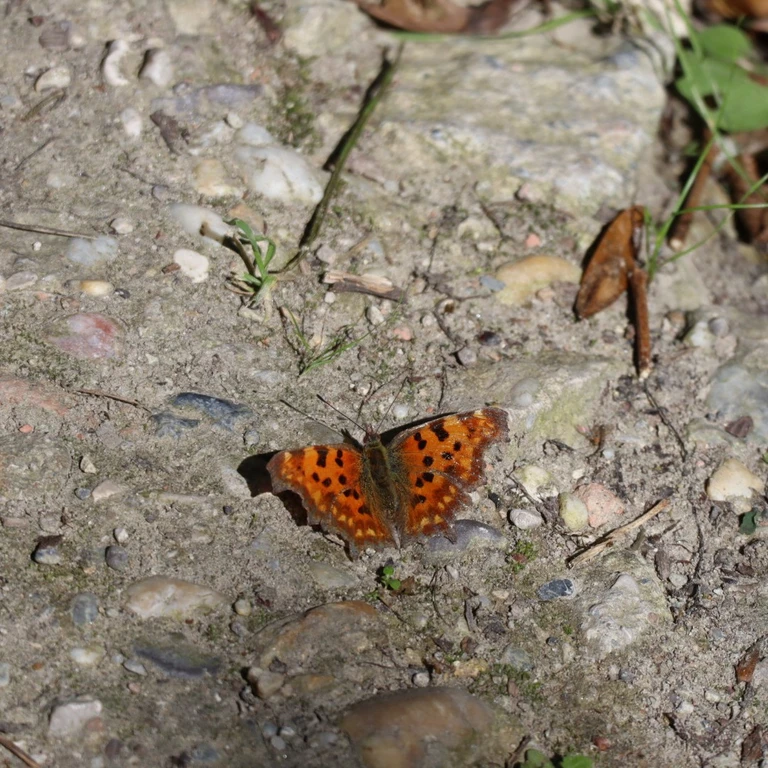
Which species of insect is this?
Polygonia c-album
